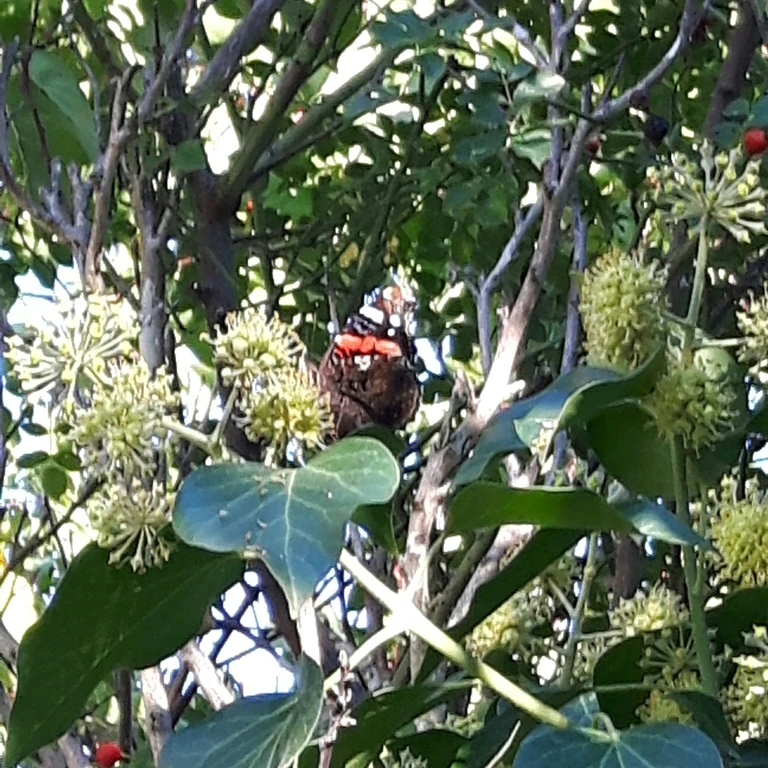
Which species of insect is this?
Vanessa atalanta
